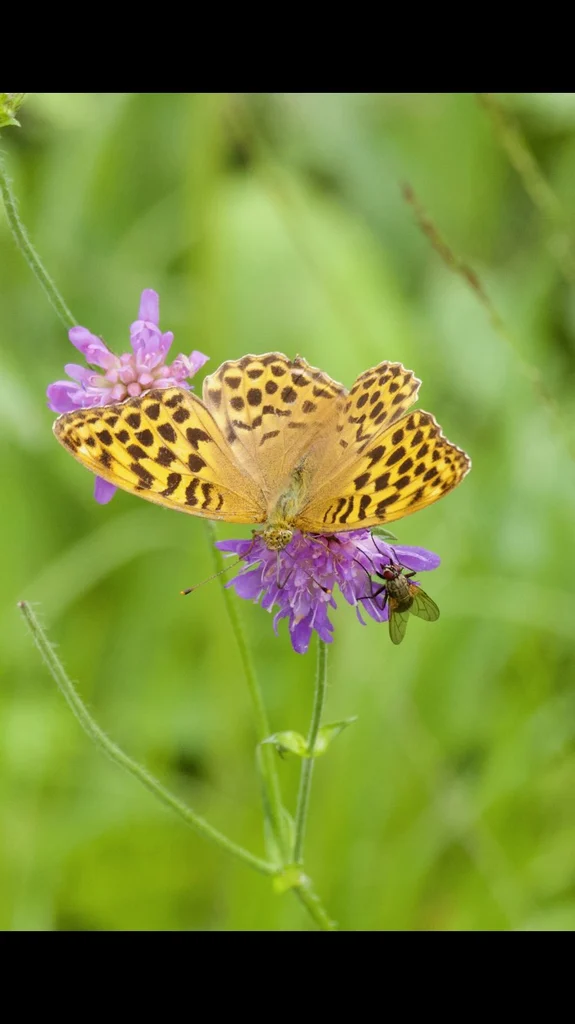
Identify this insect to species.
Argynnis paphia
